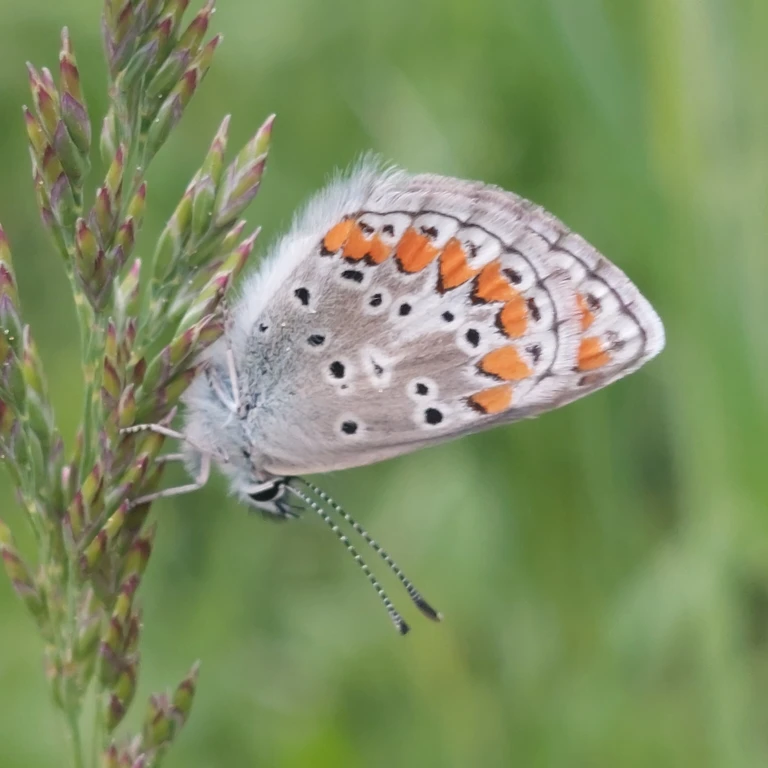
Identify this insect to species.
Aricia agestis/artaxerxes
